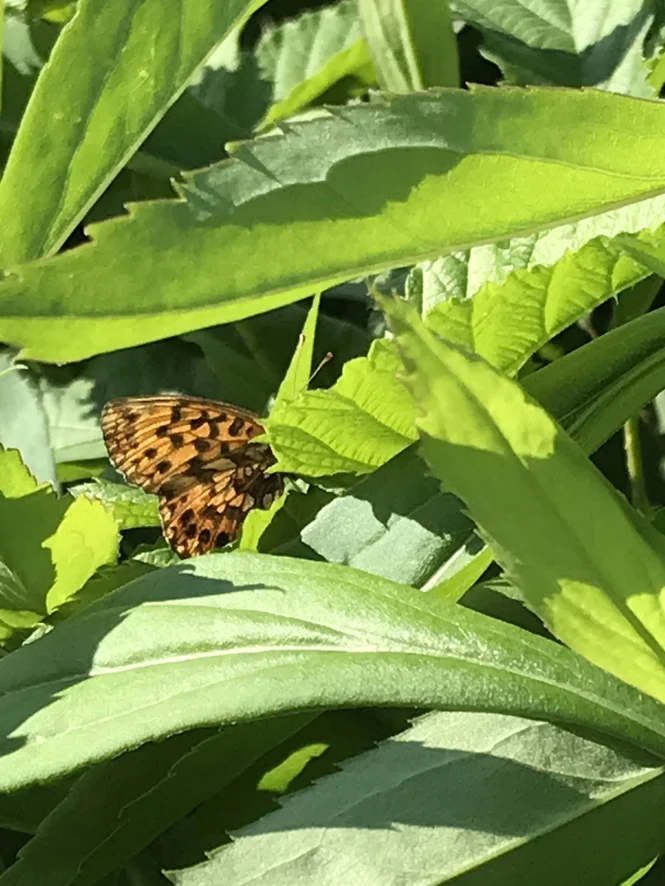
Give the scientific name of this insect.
Boloria dia
